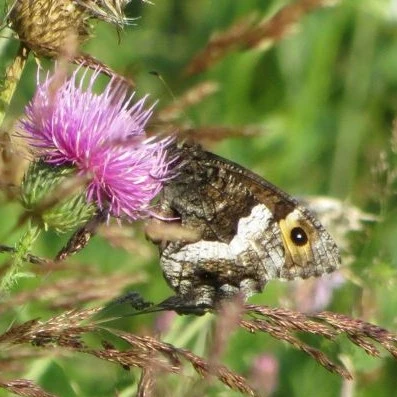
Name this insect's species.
Hipparchia alcyone
